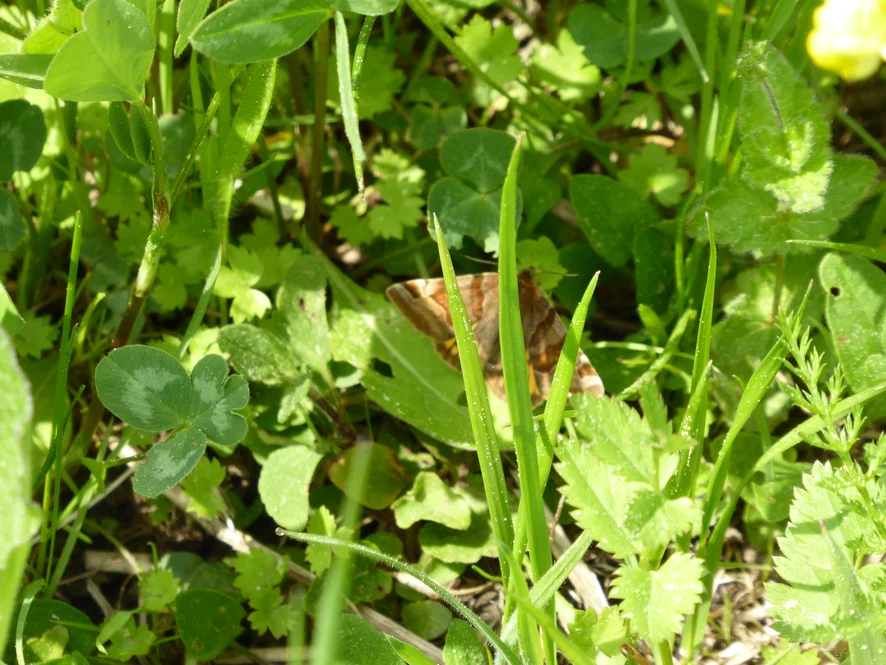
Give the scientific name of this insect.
Euclidia glyphica
